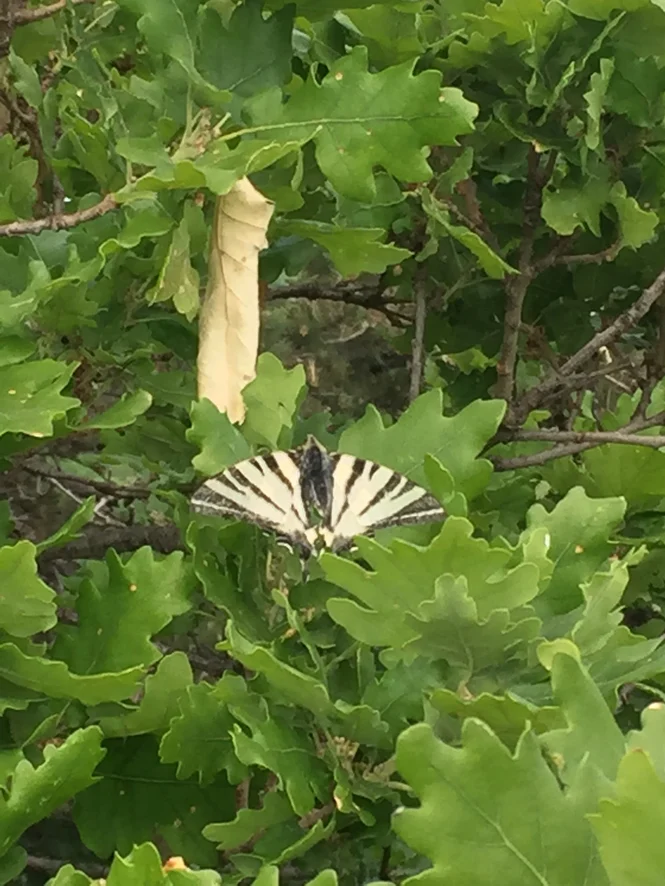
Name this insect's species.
Iphiclides podalirius
